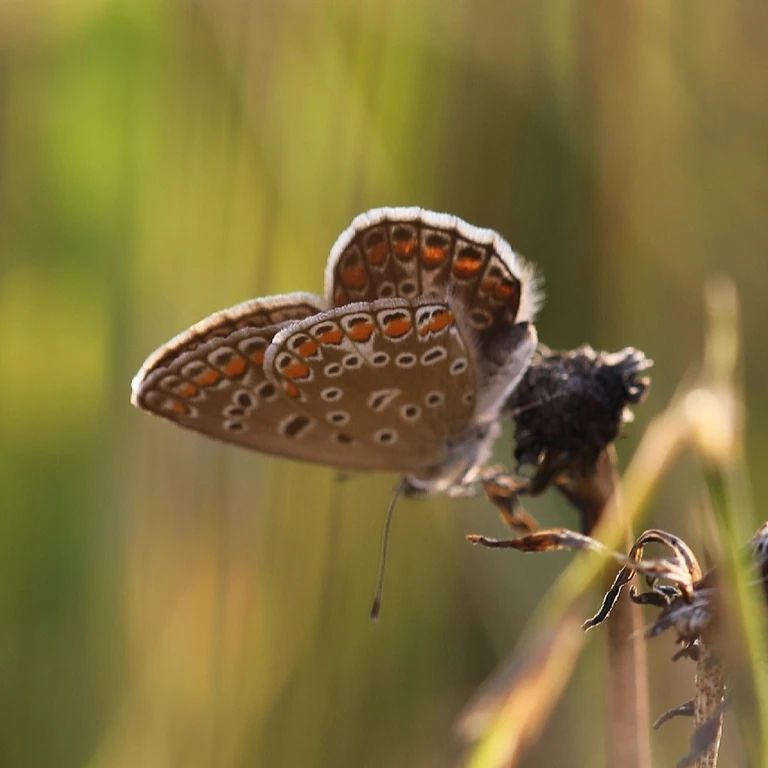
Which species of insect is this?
Polyommatus icarus
